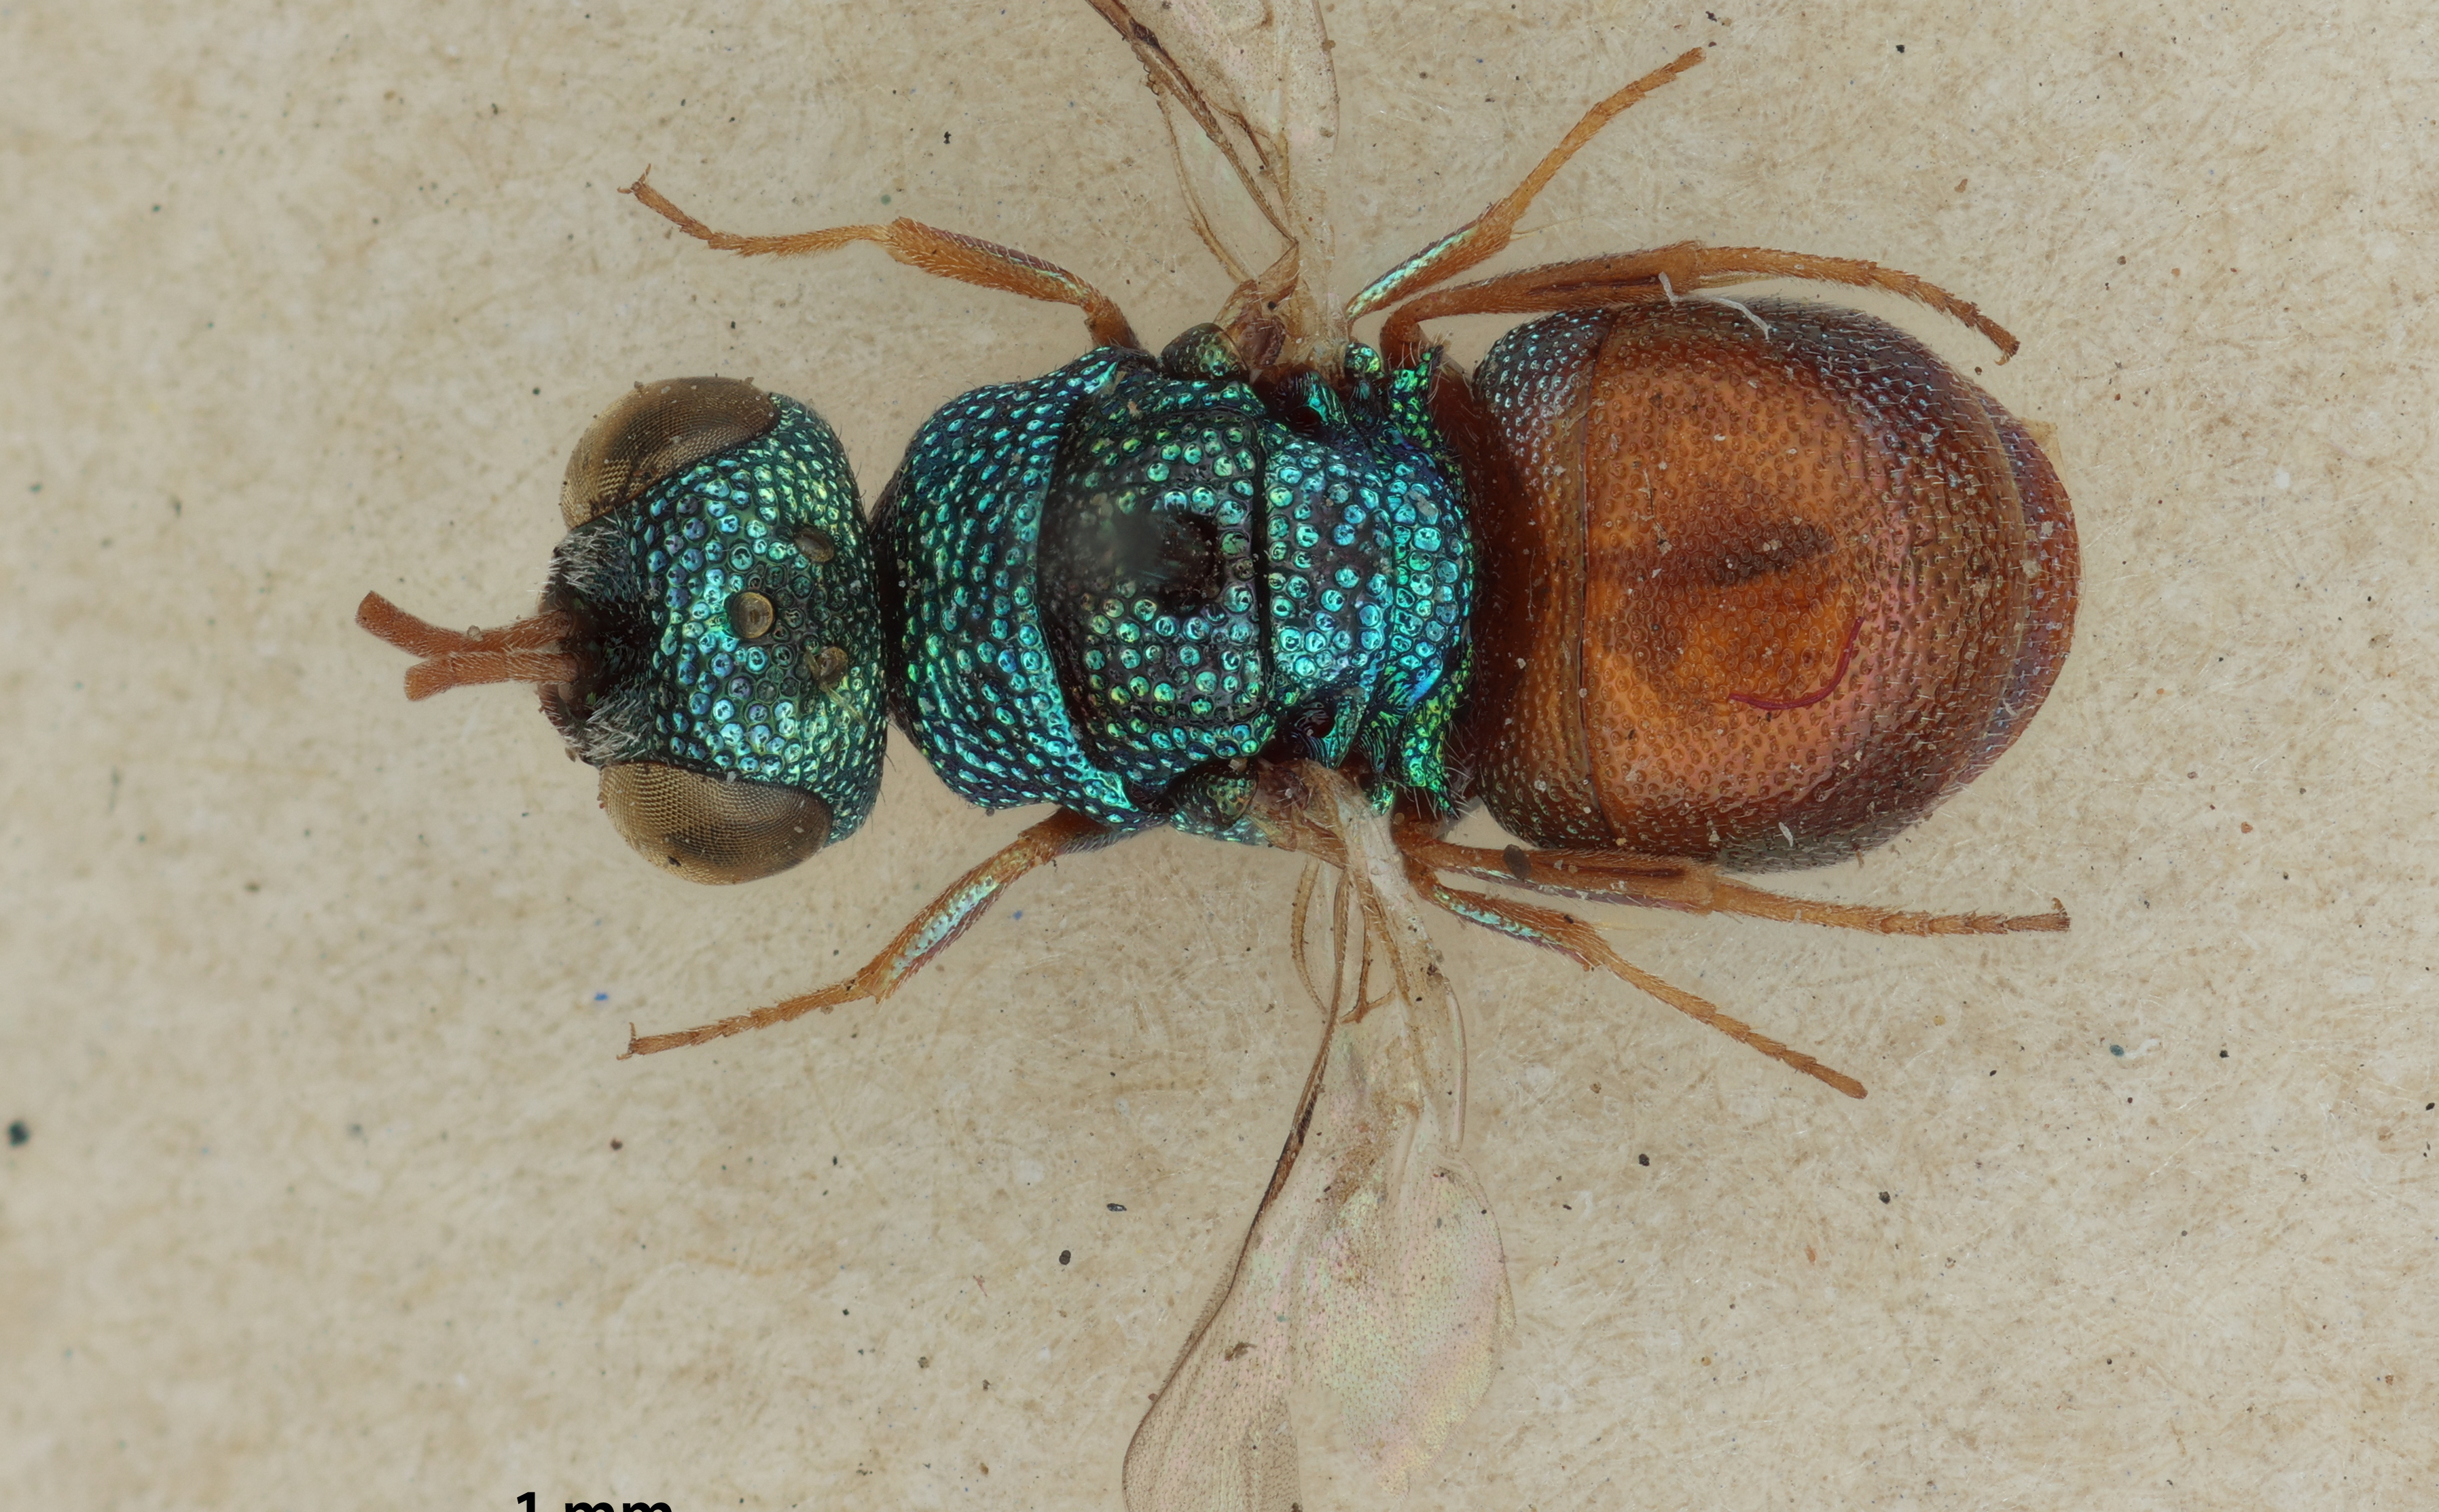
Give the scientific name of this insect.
Hedychridium luteum
